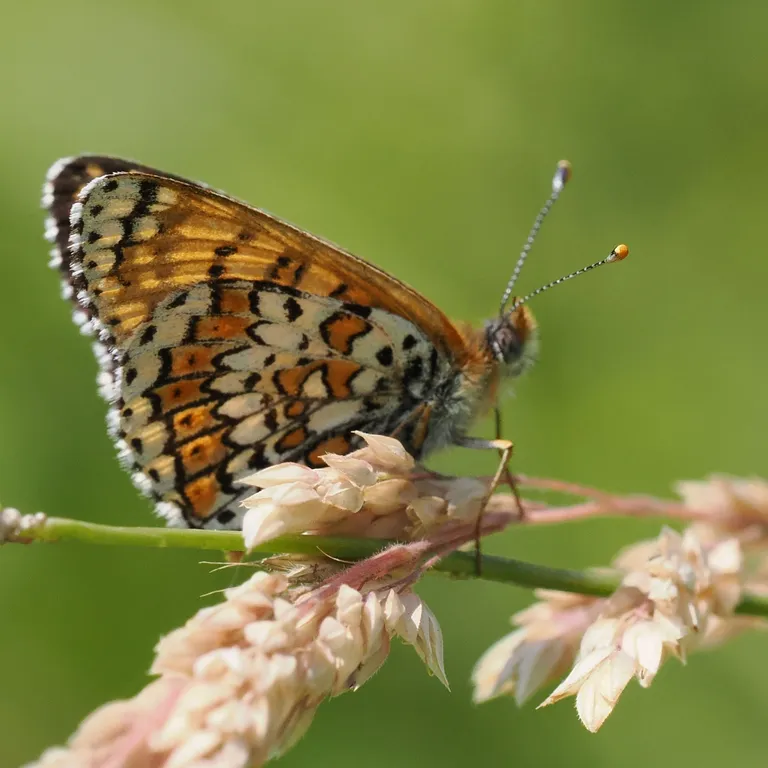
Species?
Melitaea cinxia
